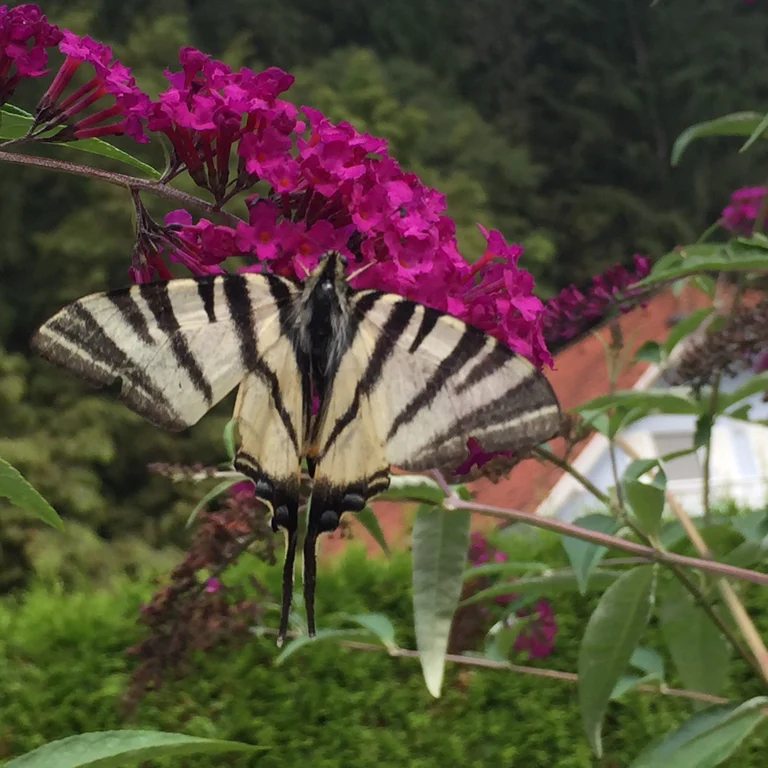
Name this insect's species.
Iphiclides podalirius
